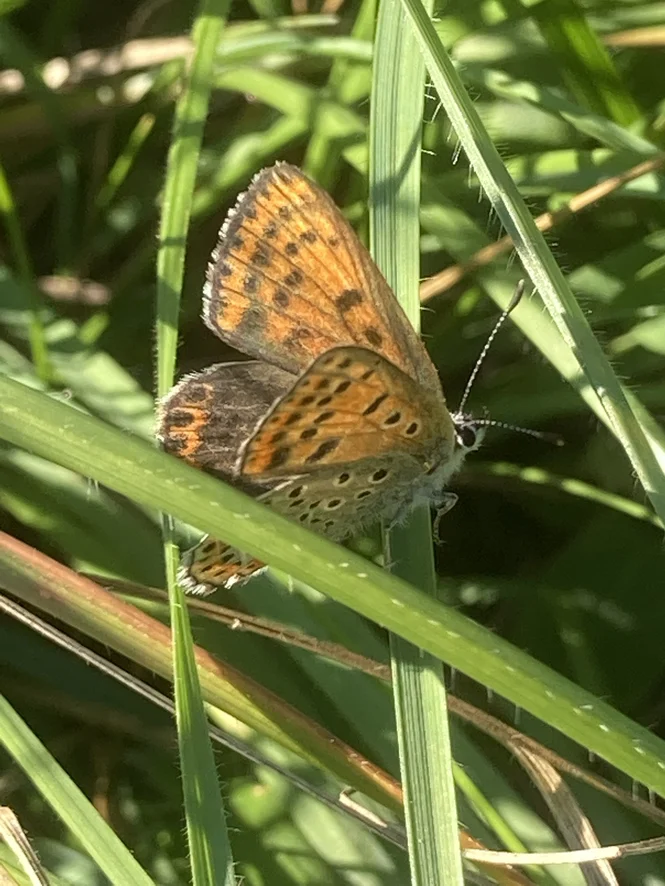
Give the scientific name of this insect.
Lycaena tityrus (also Loweia tityrus)
